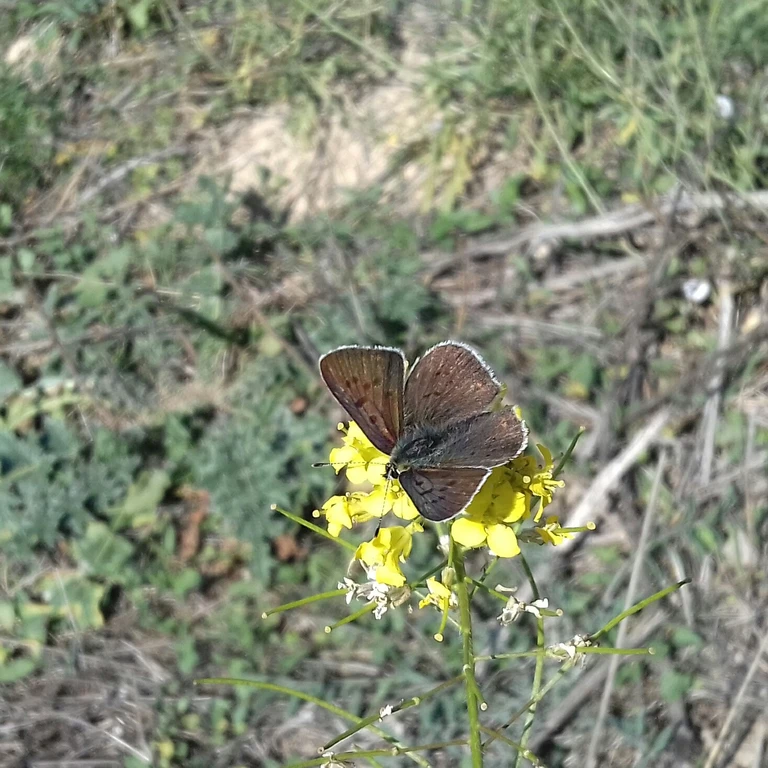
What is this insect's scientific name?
Lycaena tityrus (also Loweia tityrus)
